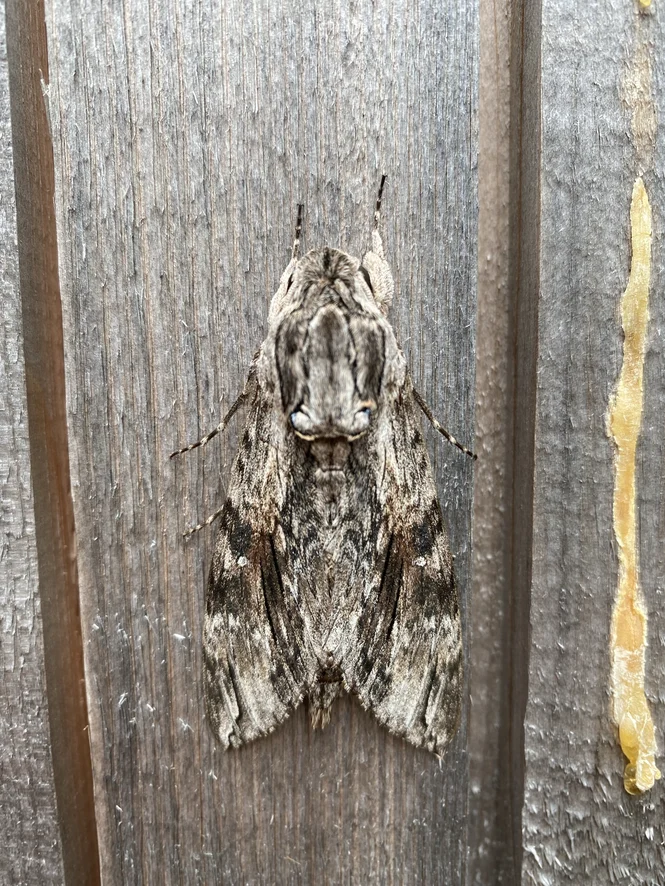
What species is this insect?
Agrius convolvuli
